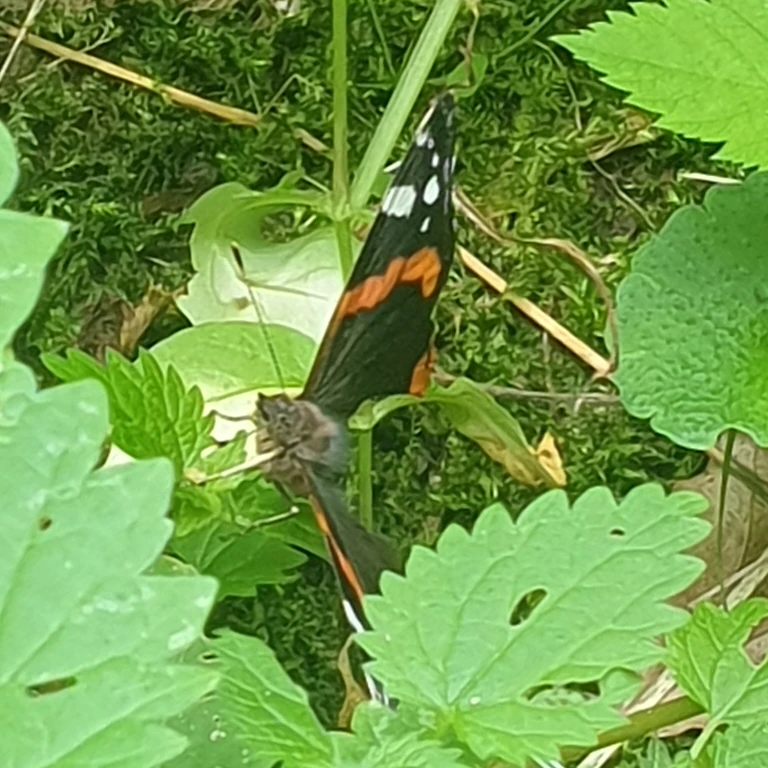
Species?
Vanessa atalanta
